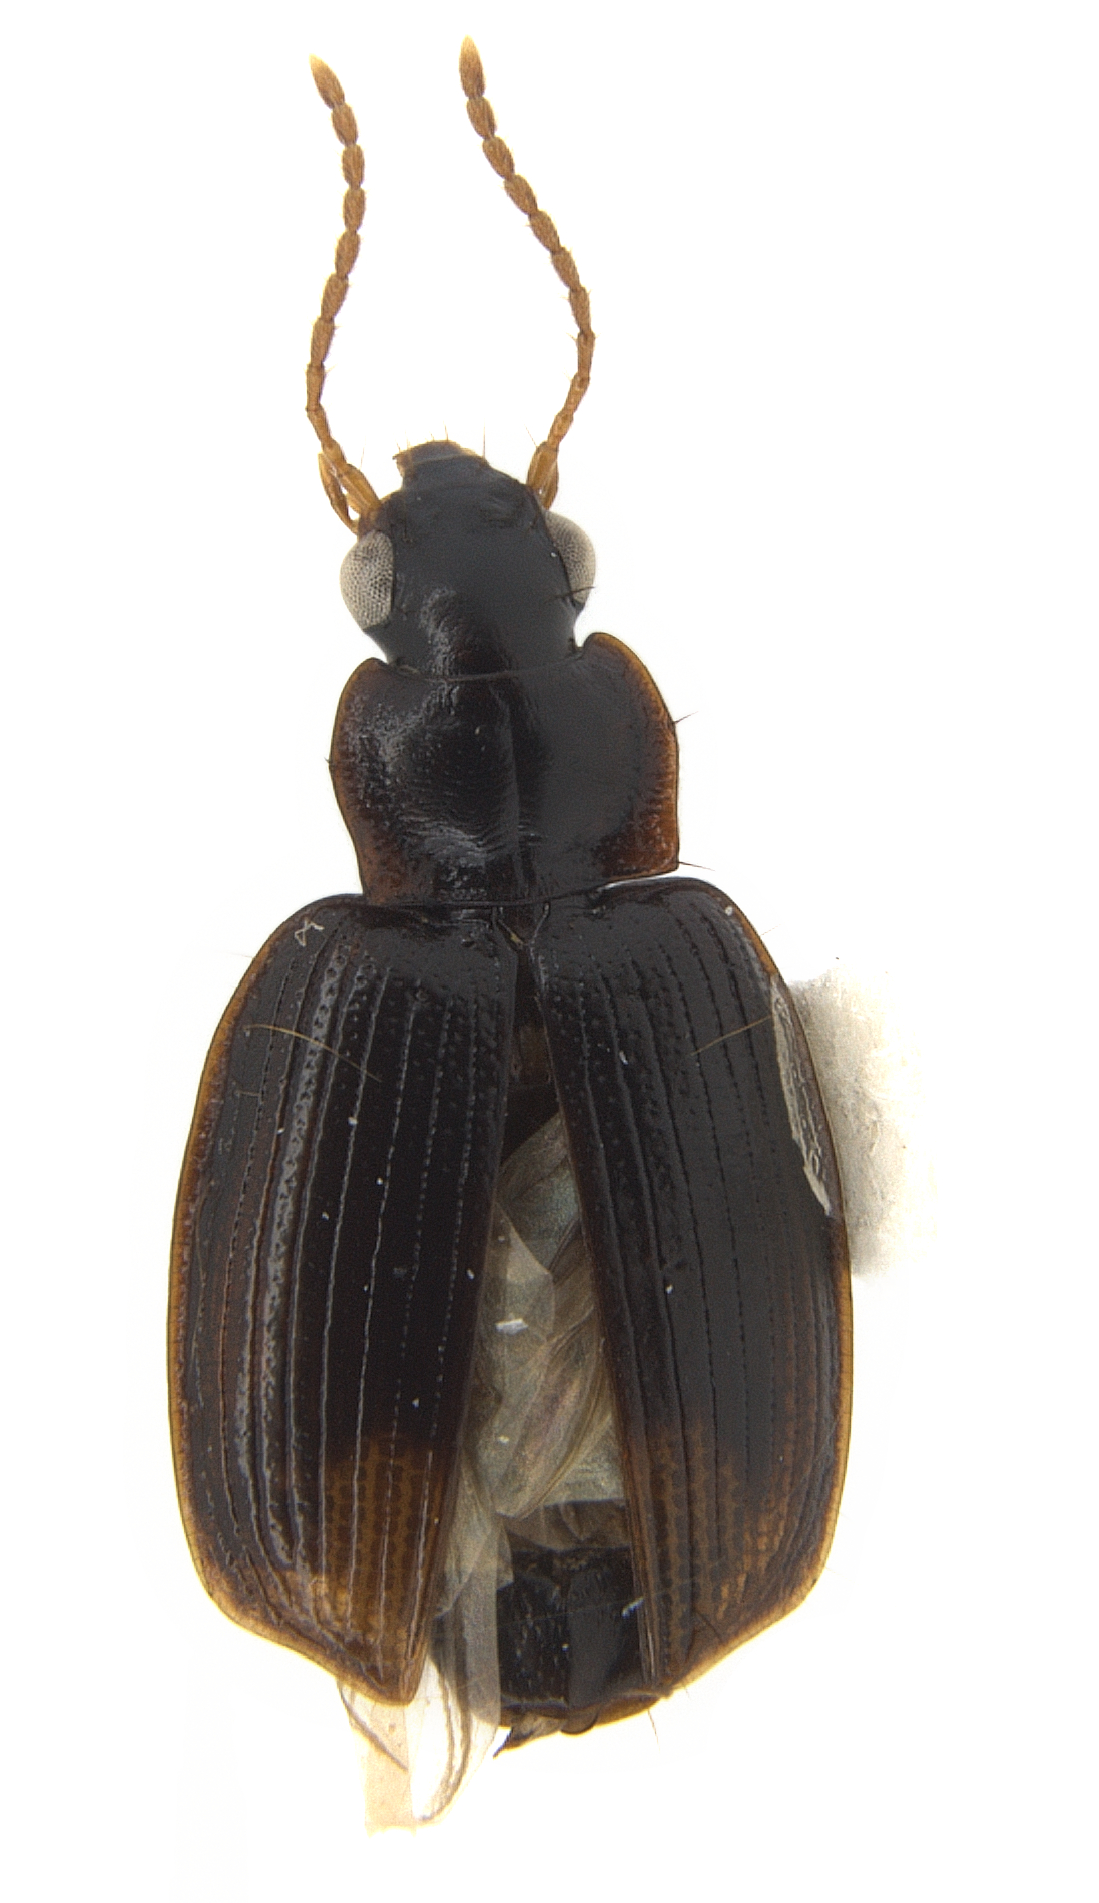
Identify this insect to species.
Phloeoxena caudalis
